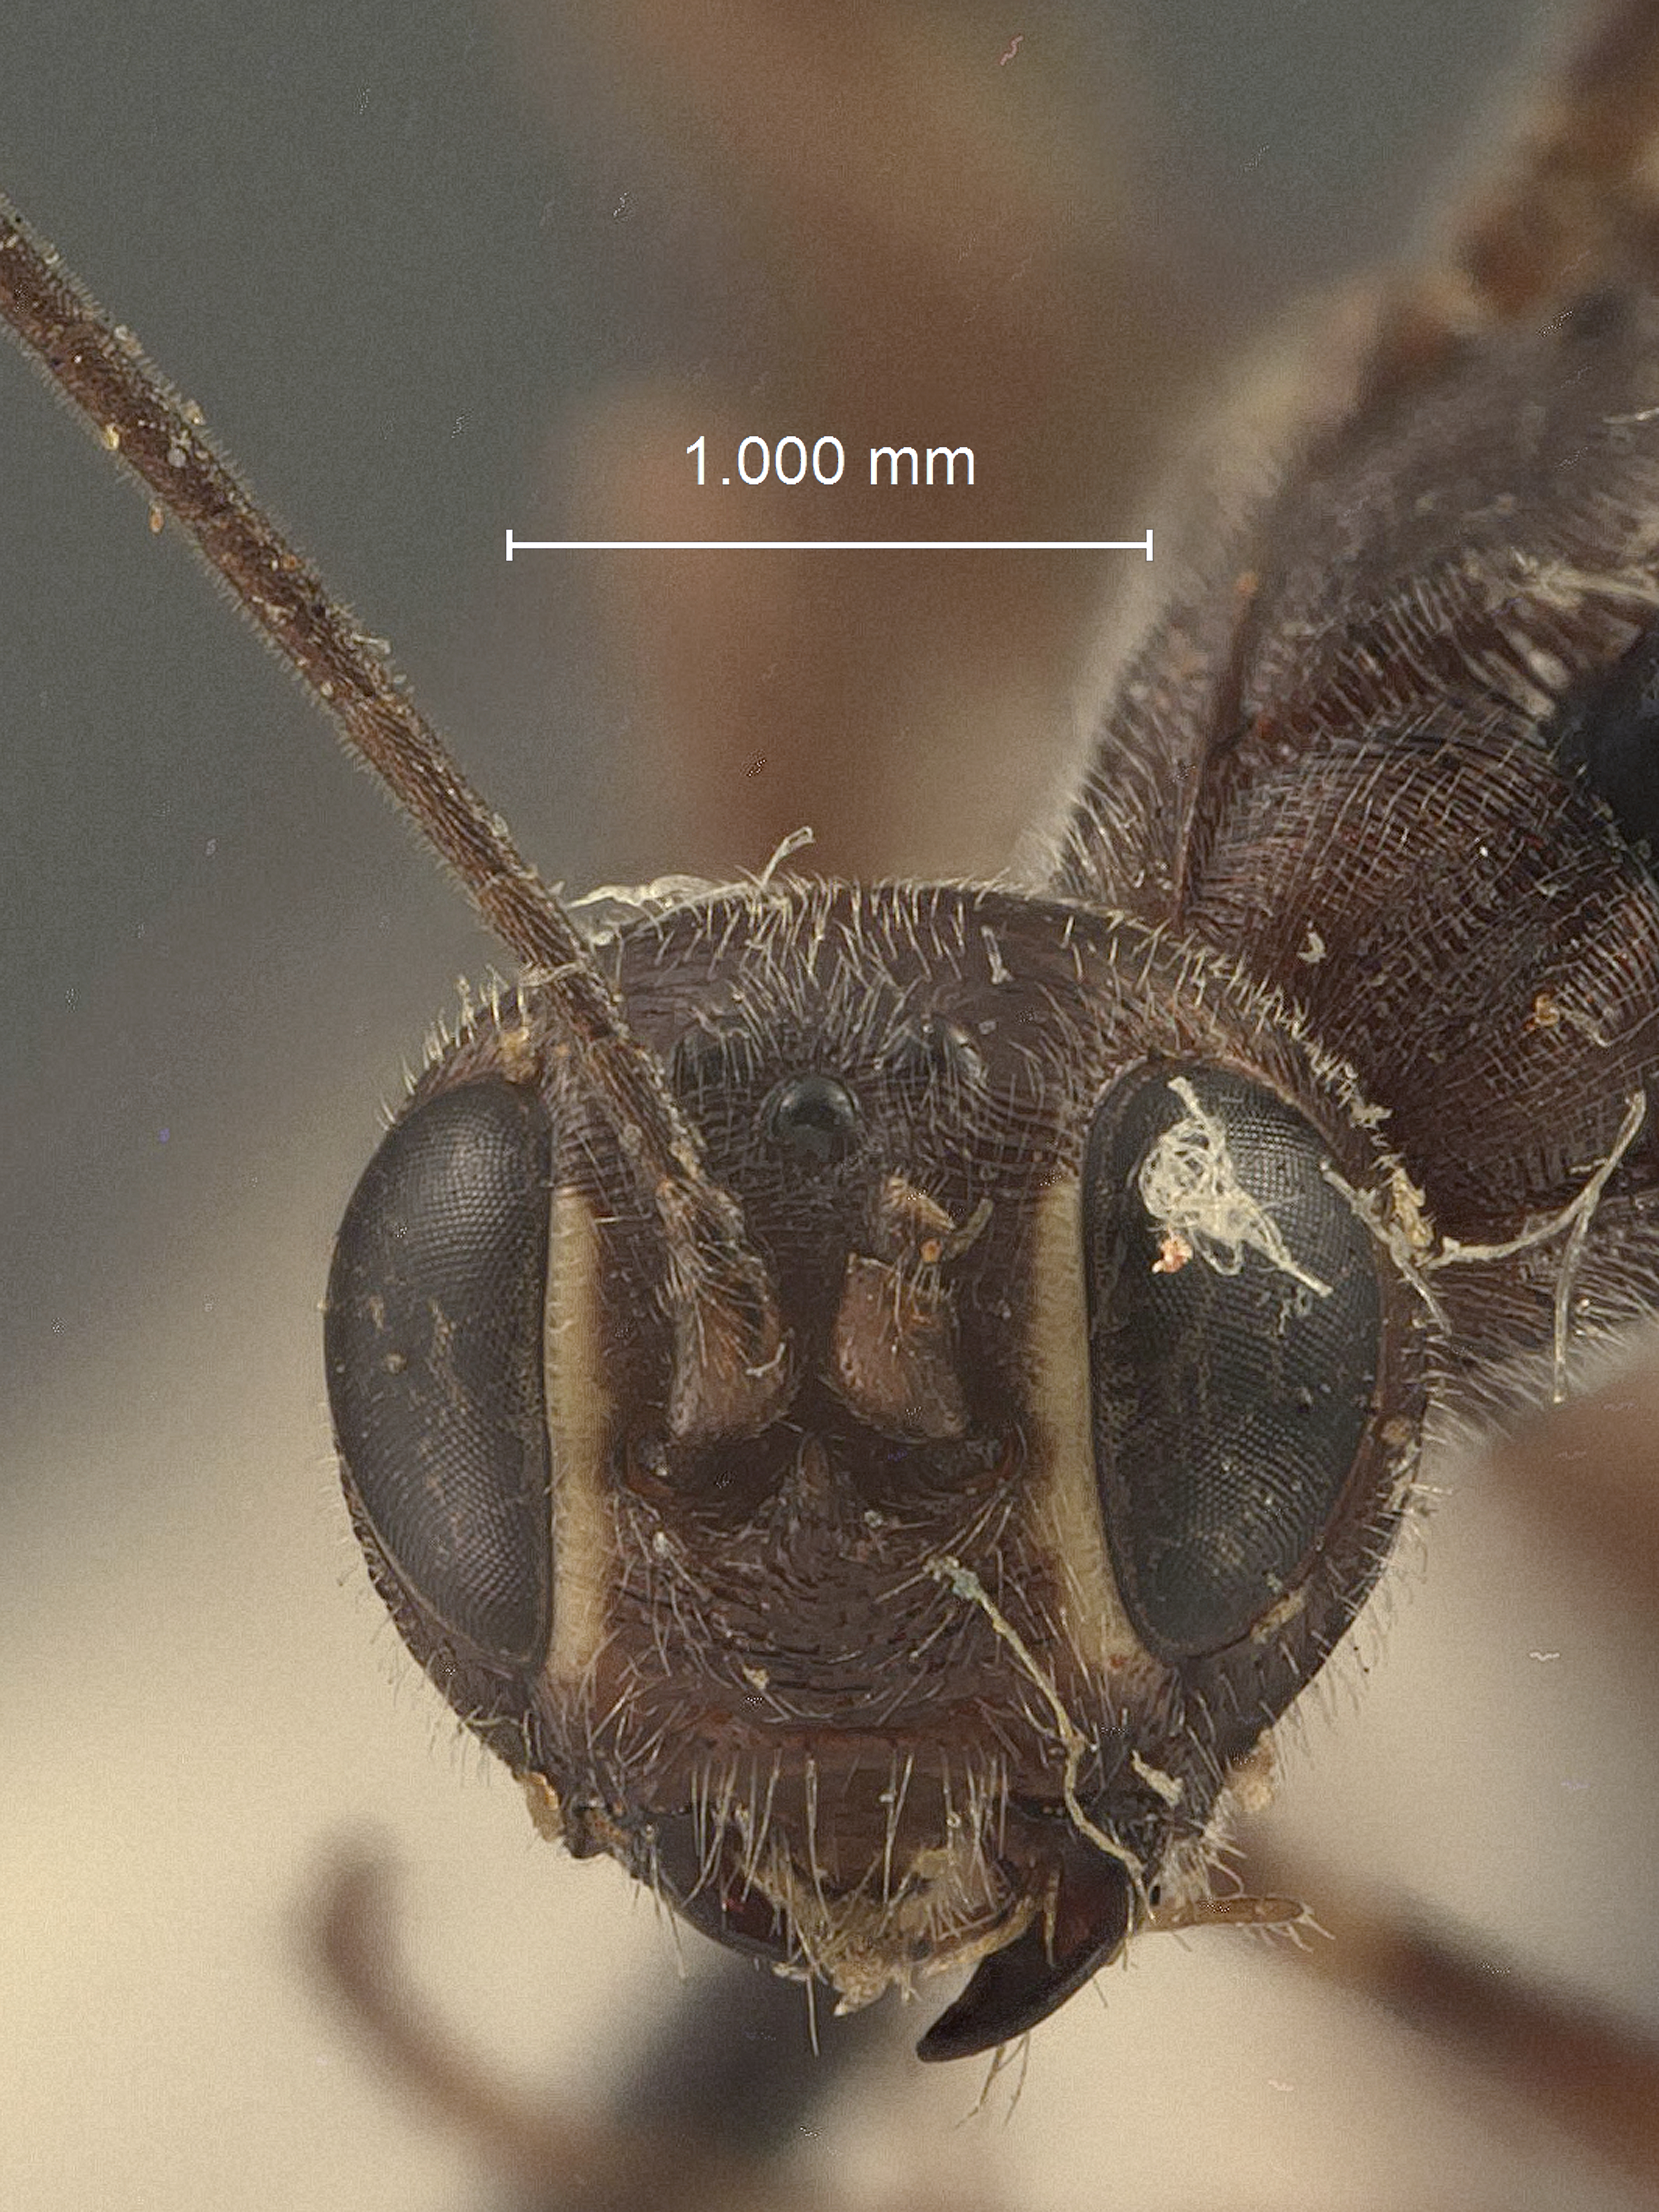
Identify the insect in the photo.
Moerophora neoclyti
